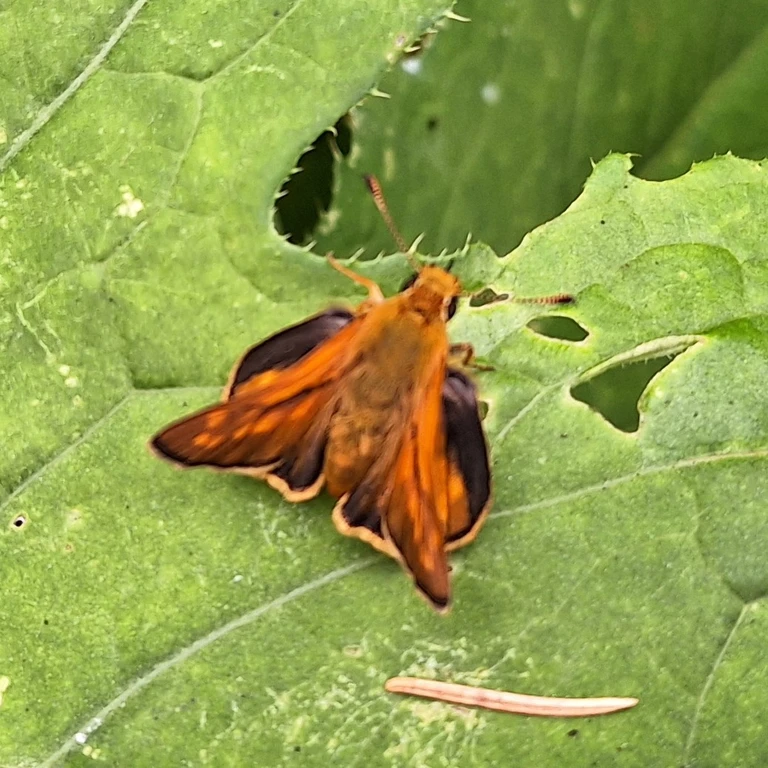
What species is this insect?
Ochlodes sylvanus (also Ochlodes venata)
